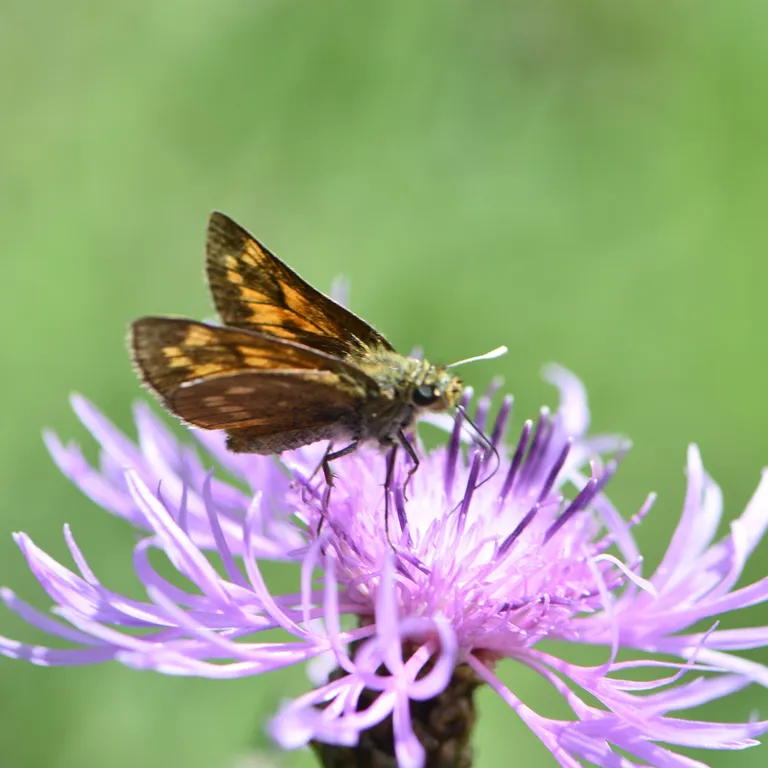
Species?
Ochlodes sylvanus (also Ochlodes venata)
